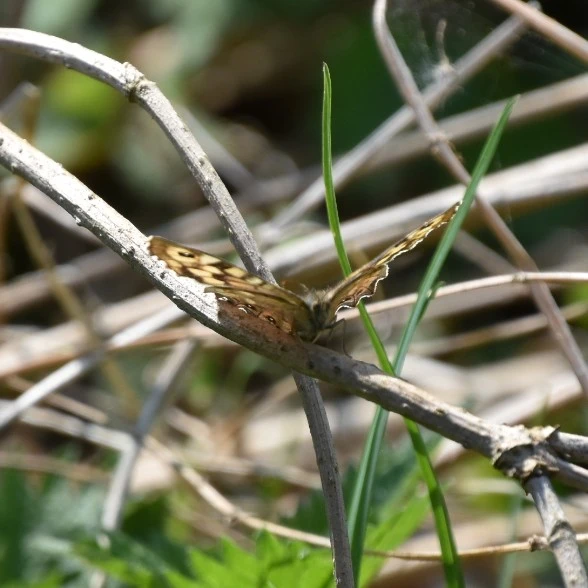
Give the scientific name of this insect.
Pararge aegeria
